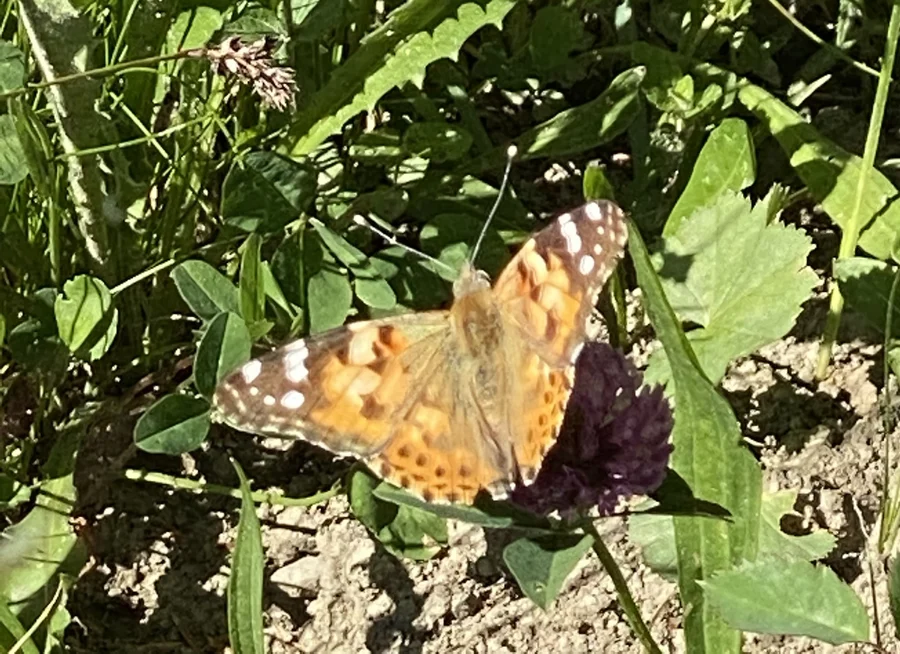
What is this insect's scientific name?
Vanessa cardui
